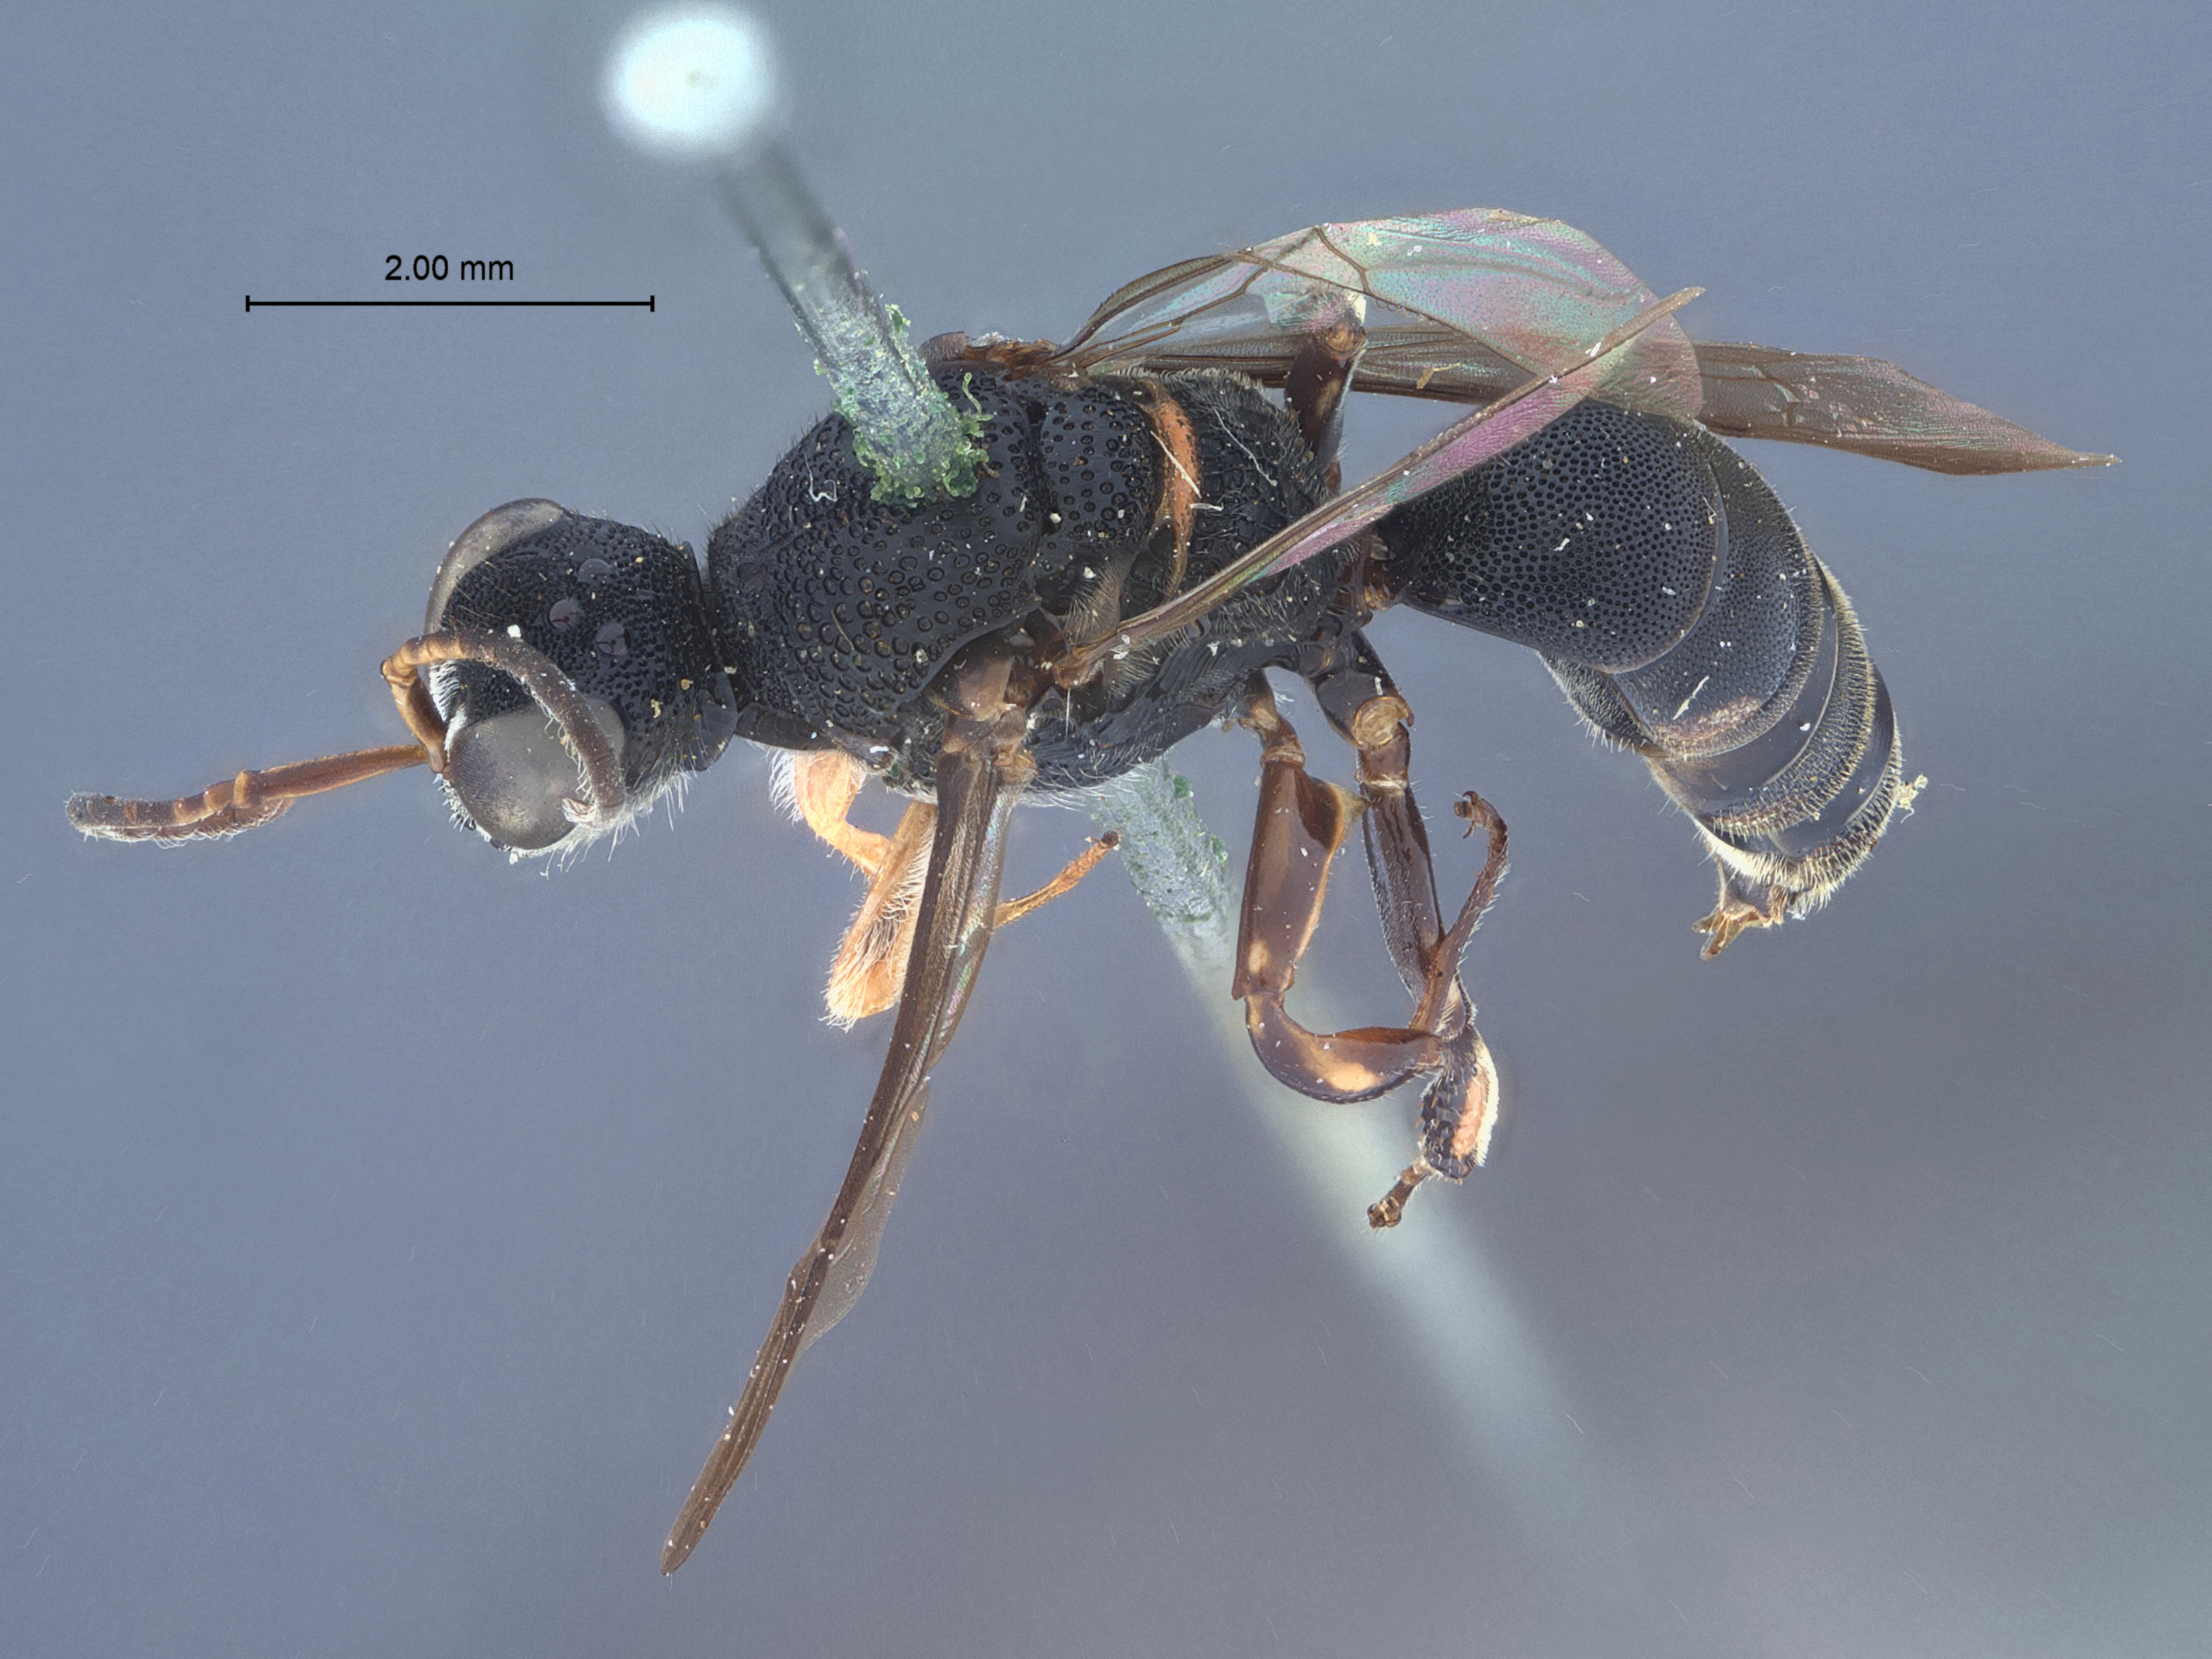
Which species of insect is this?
Lestica consolator
